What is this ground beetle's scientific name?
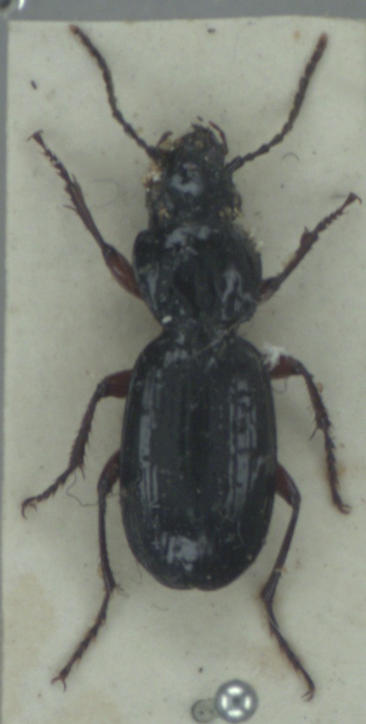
Pterostichus madidus
